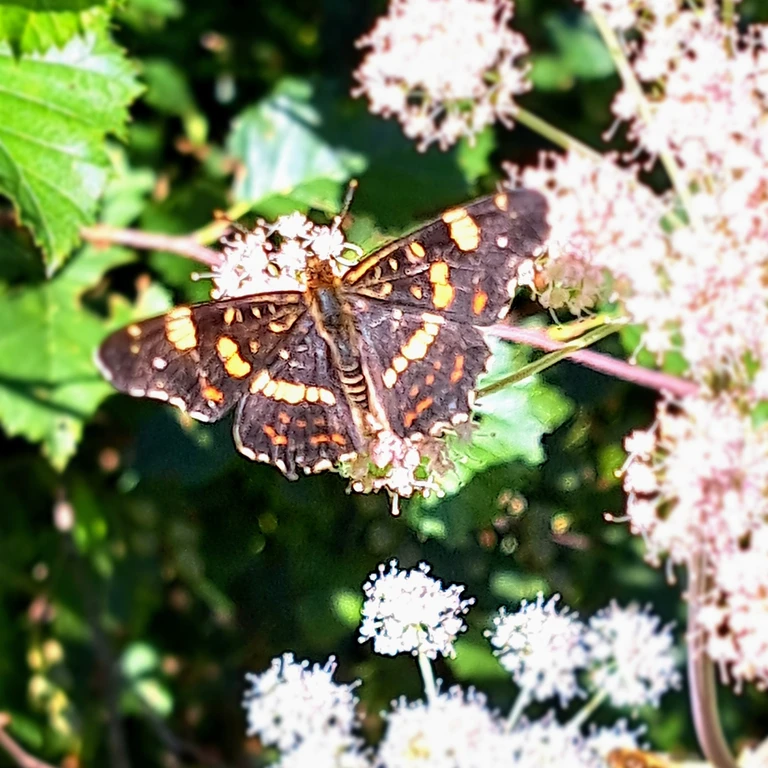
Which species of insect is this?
Araschnia levana
